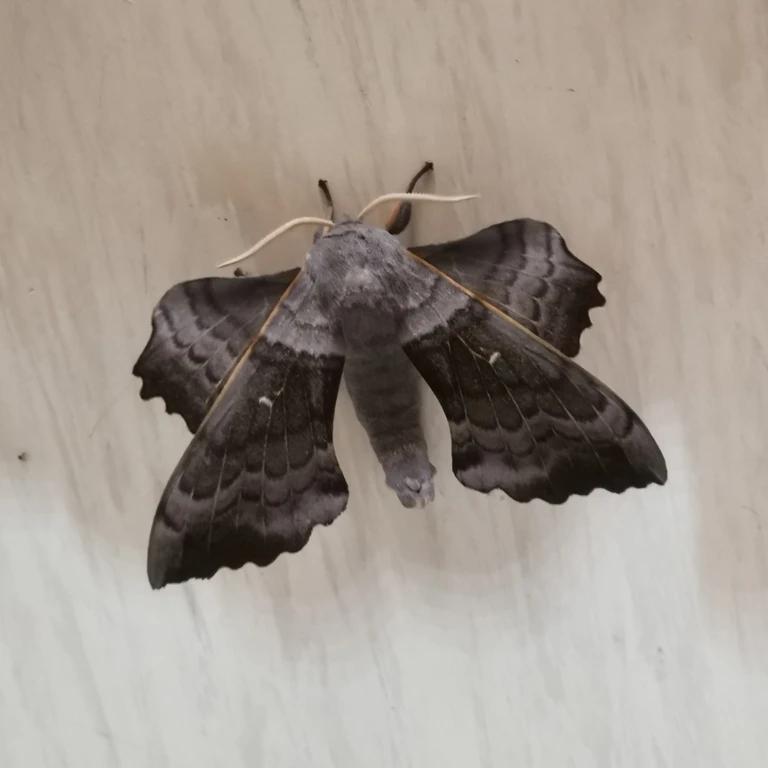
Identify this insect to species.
Laothoe populi
